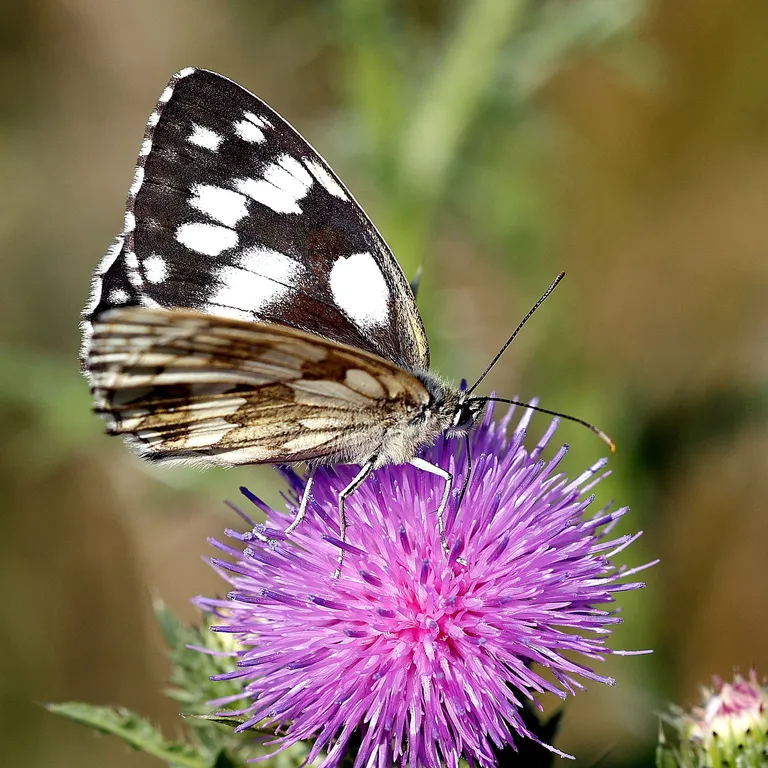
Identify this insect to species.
Melanargia galathea
